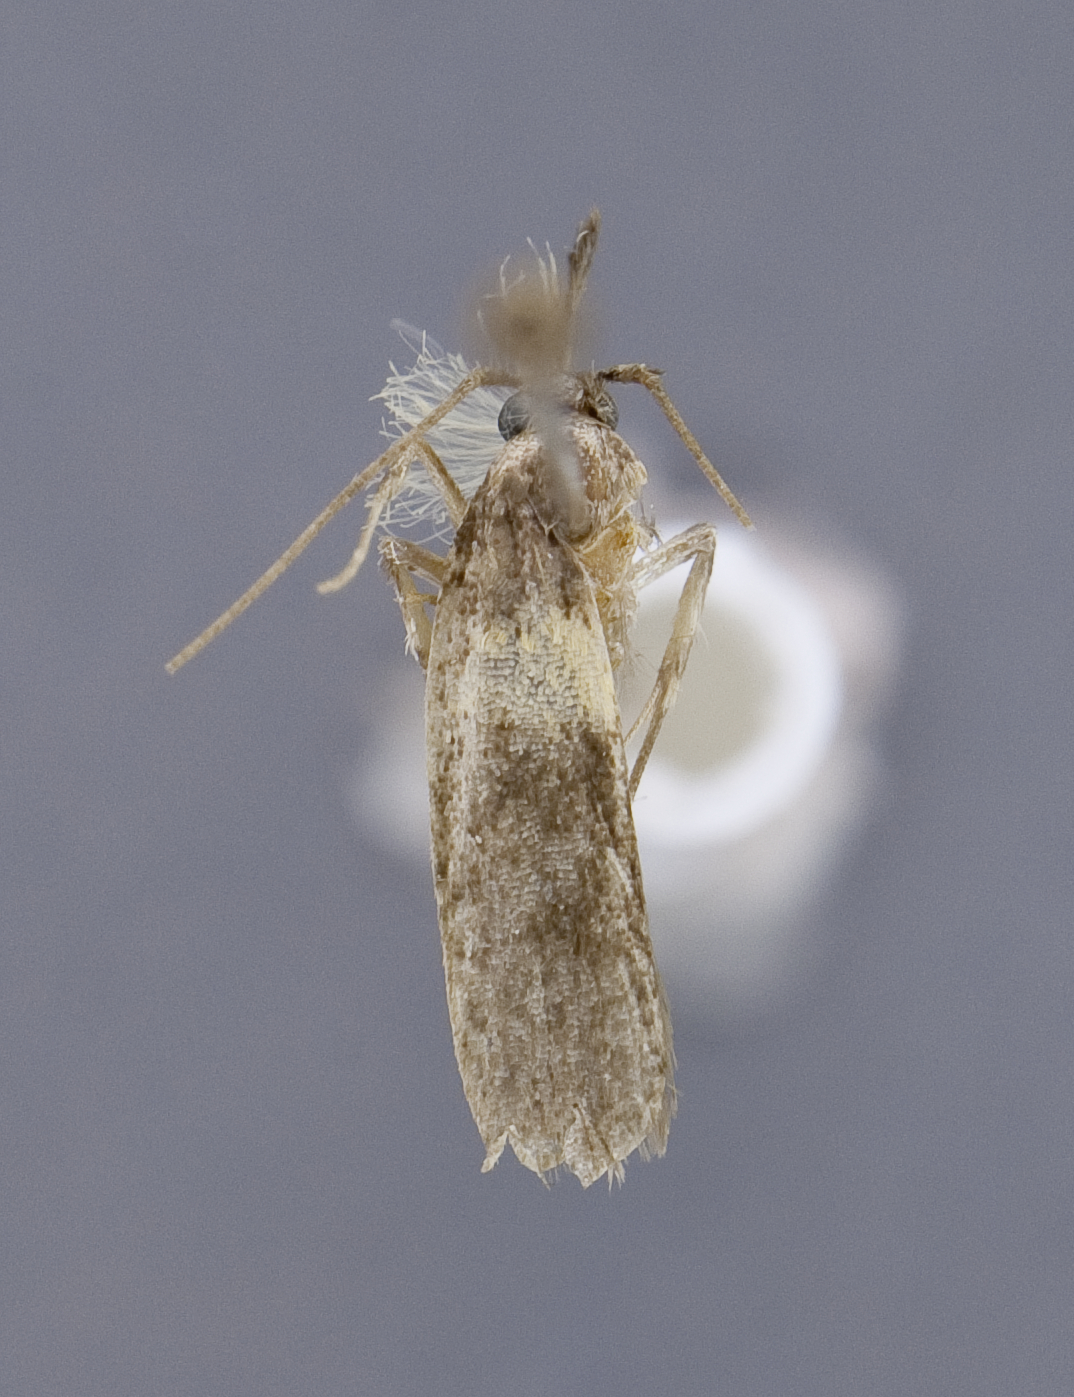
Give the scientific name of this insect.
Timyra citrinodema
